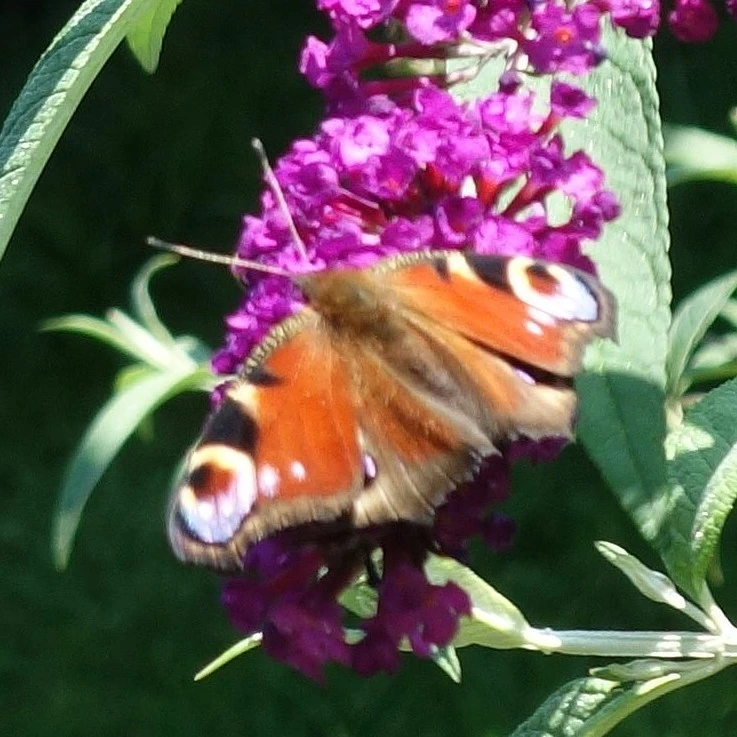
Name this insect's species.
Aglais io
